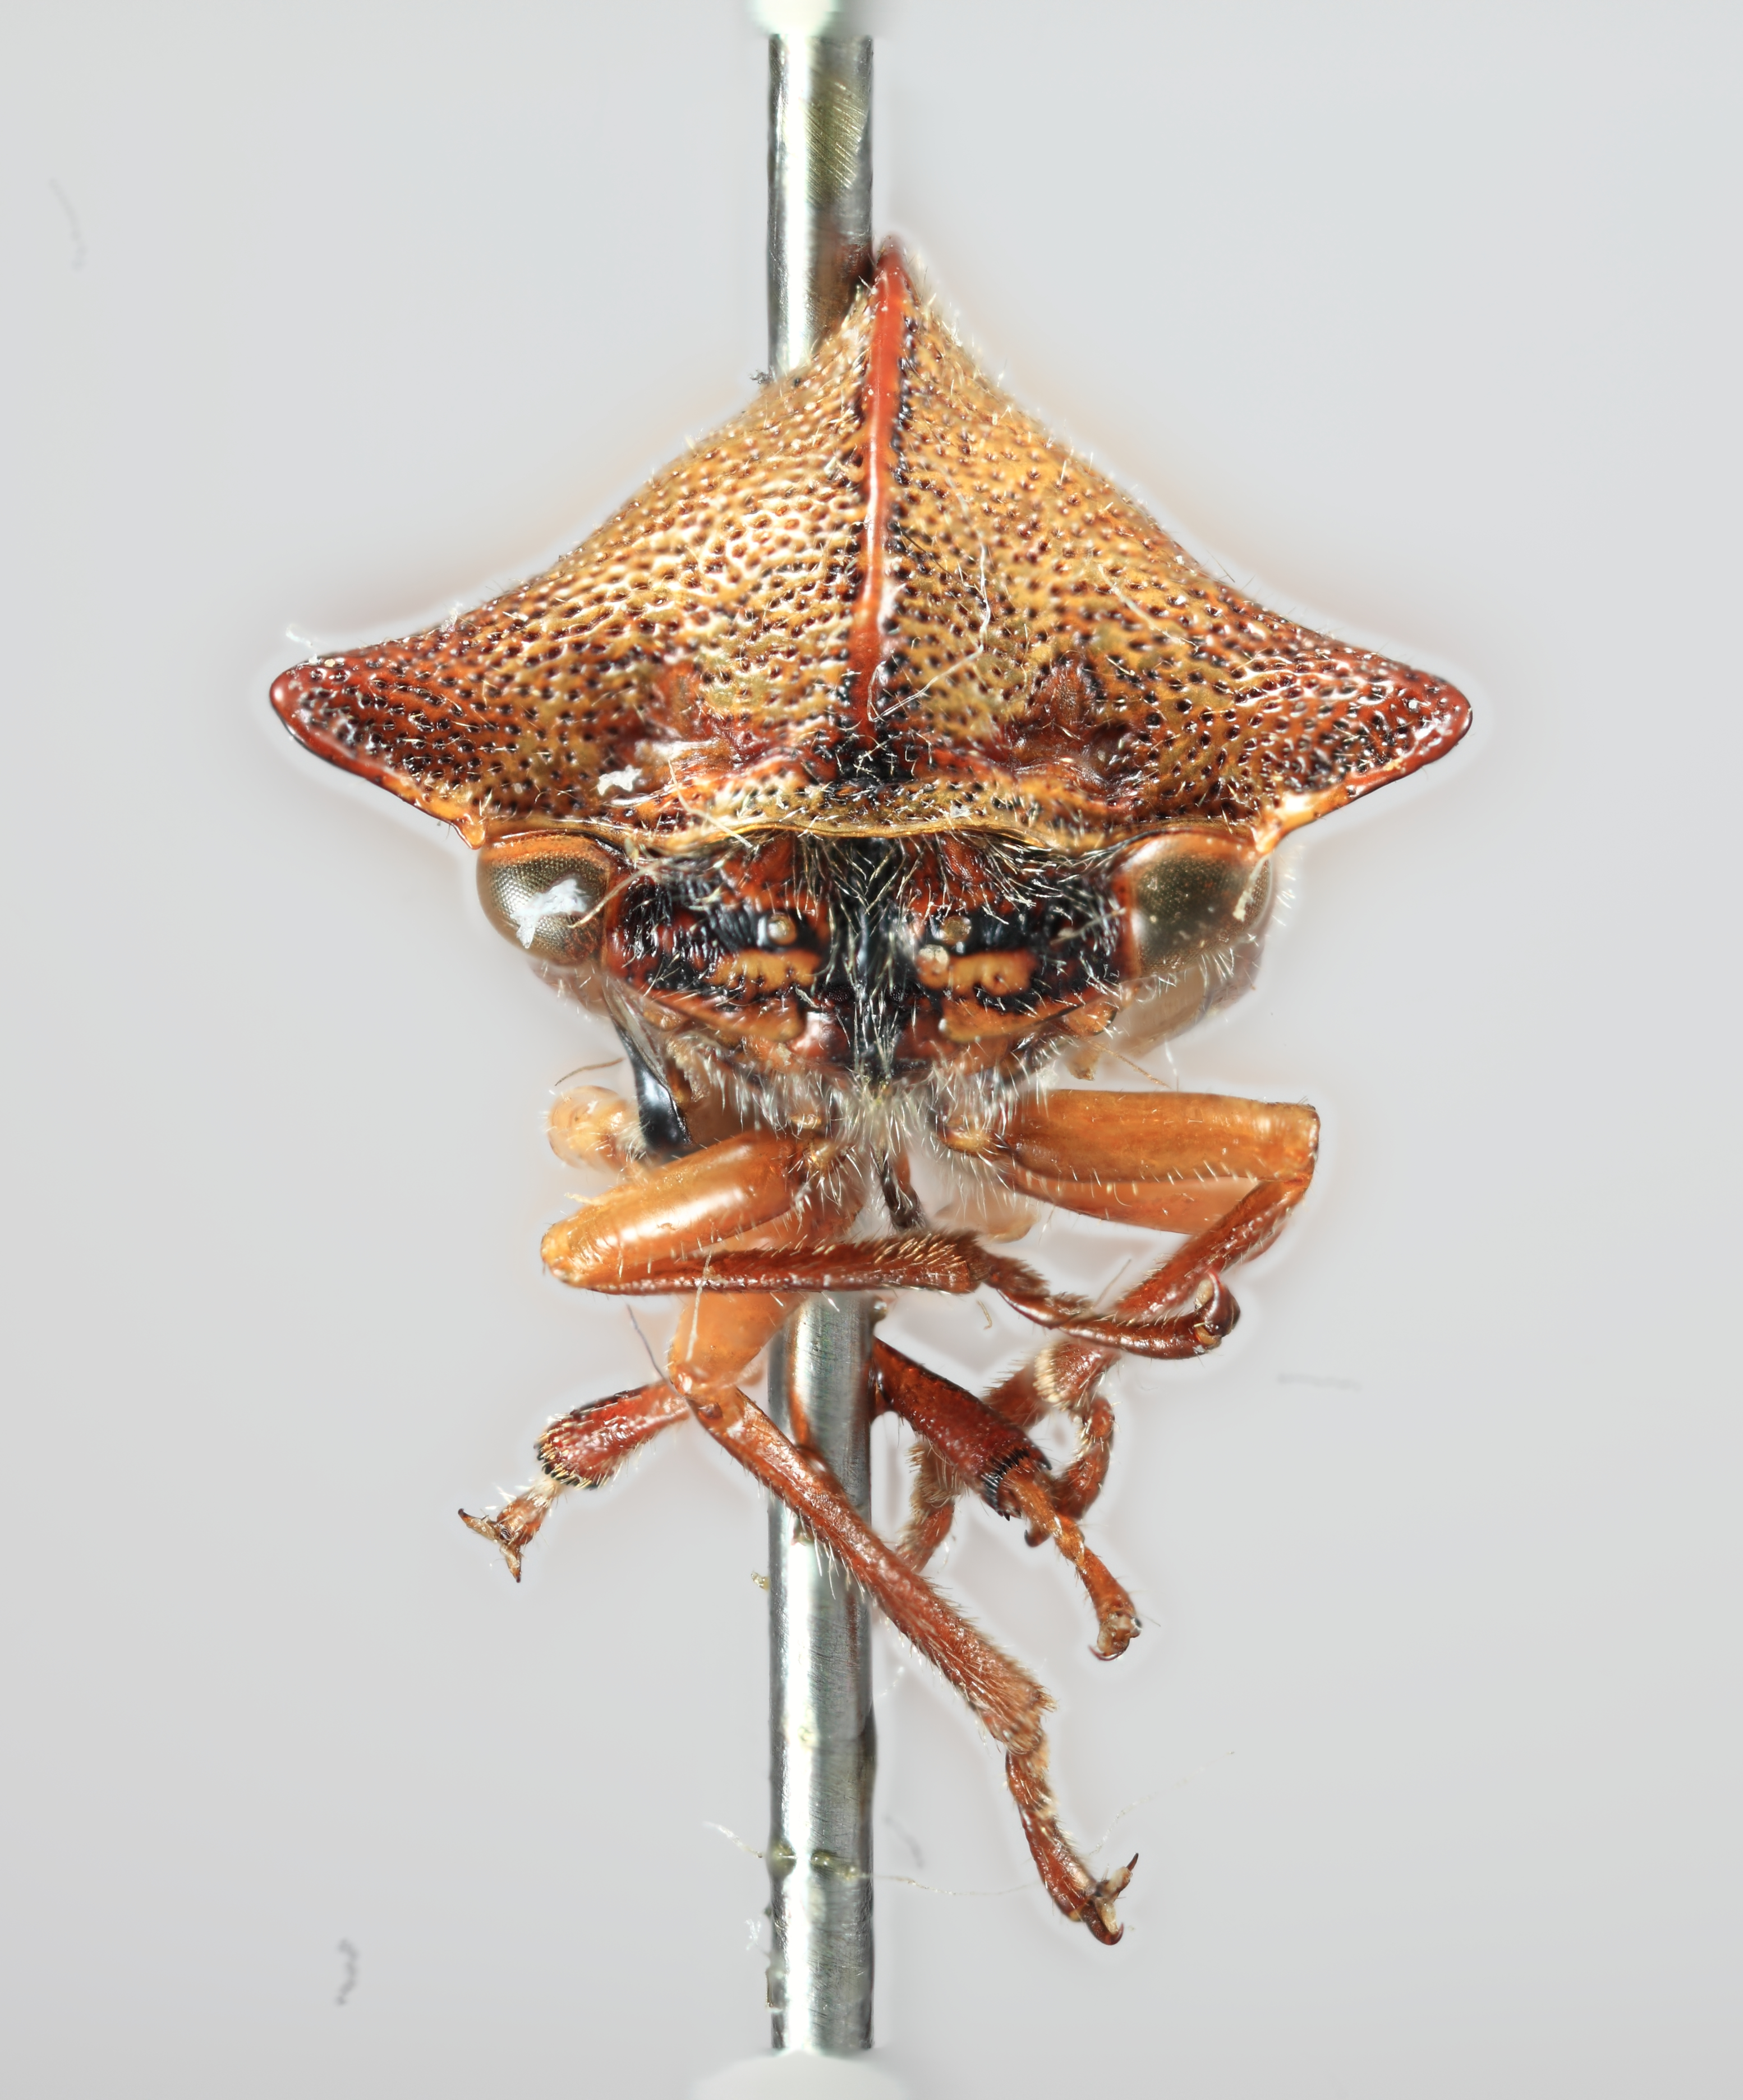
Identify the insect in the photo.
Alchisme henryi
